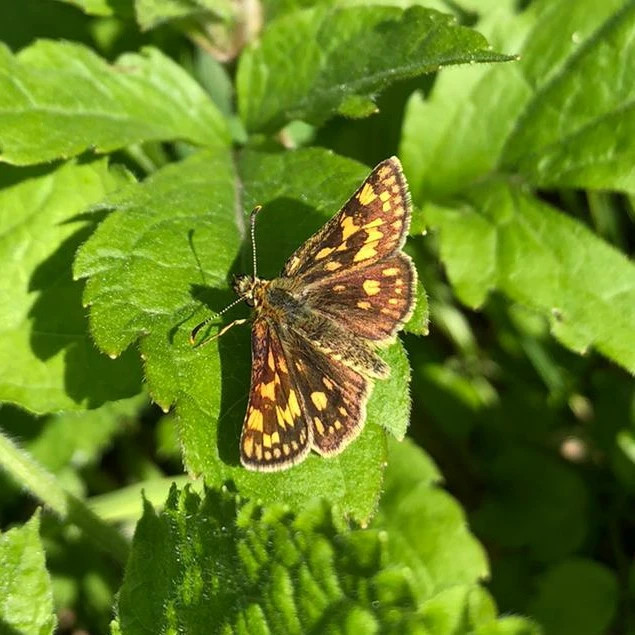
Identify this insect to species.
Carterocephalus palaemon
